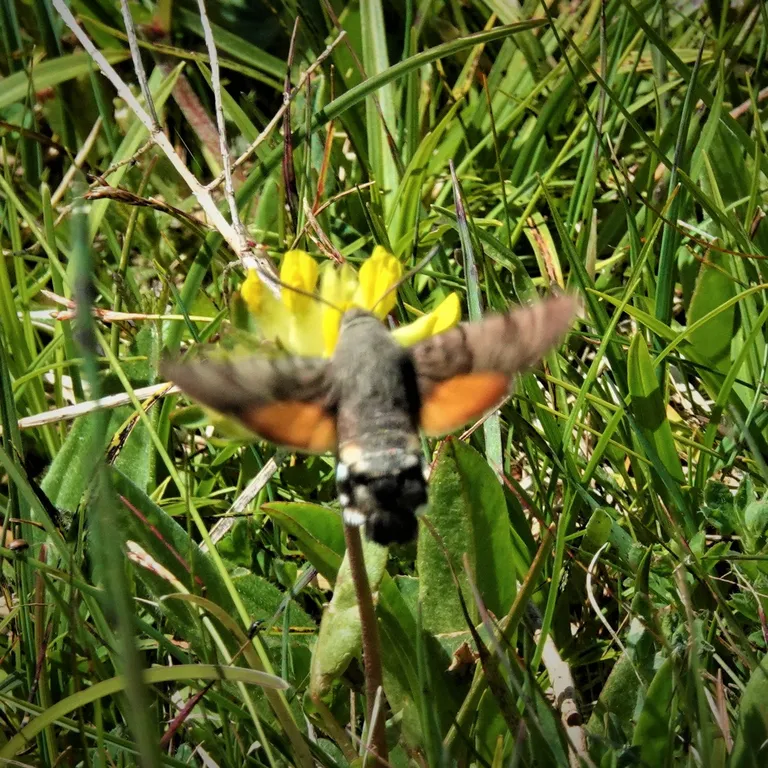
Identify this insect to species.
Macroglossum stellatarum
